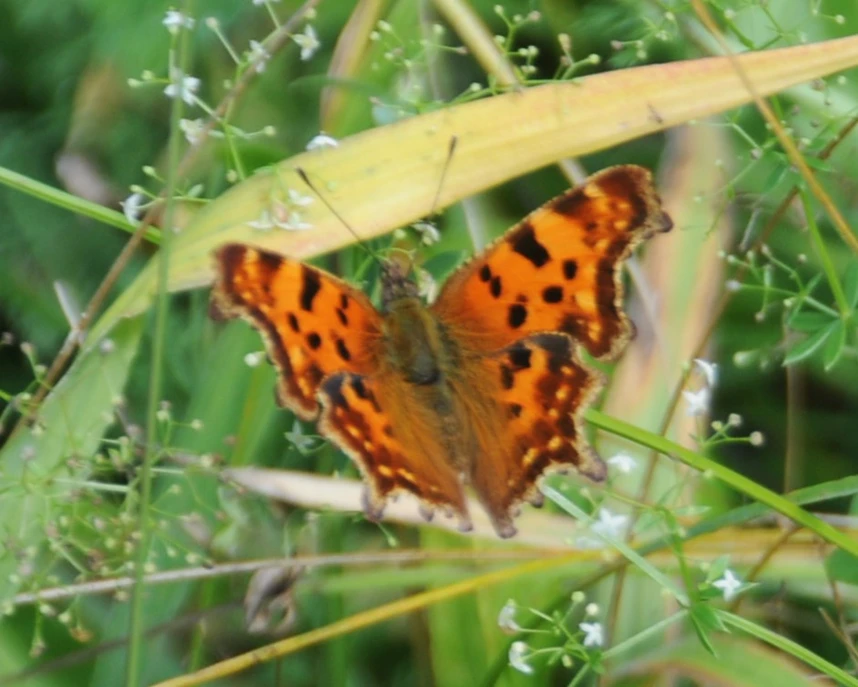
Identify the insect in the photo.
Polygonia c-album
